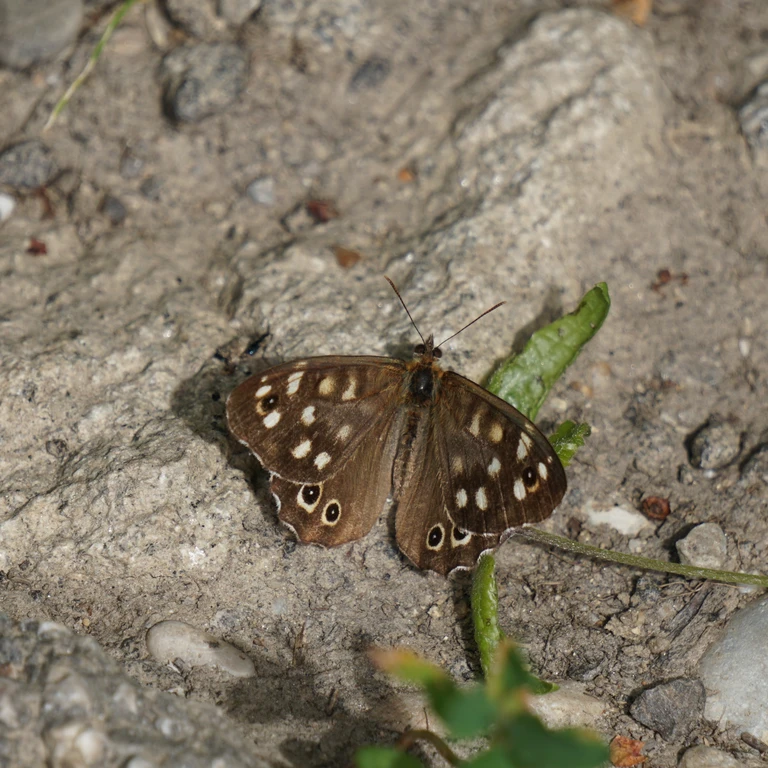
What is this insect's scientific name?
Pararge aegeria
